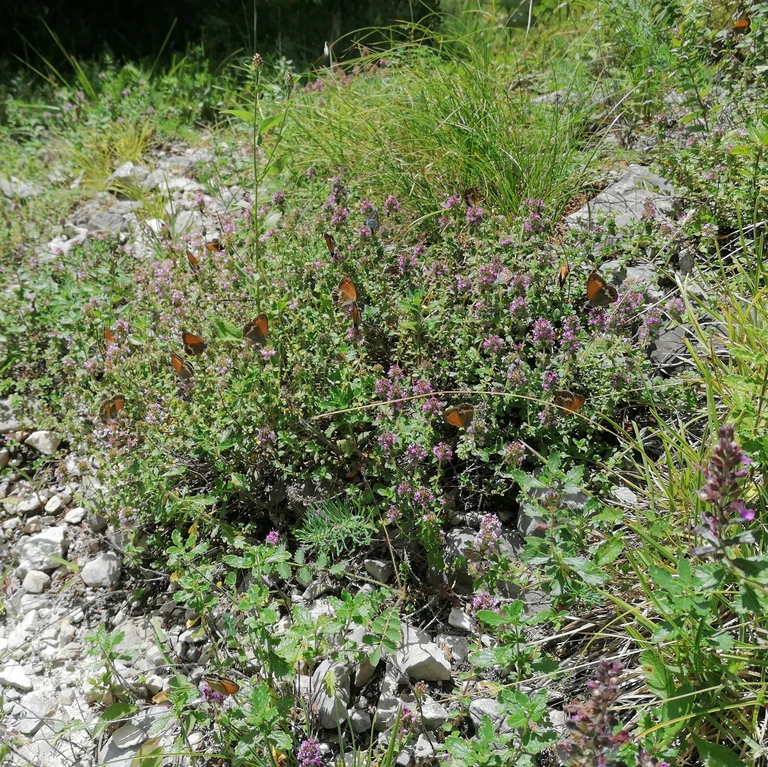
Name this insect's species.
Coenonympha arcania
